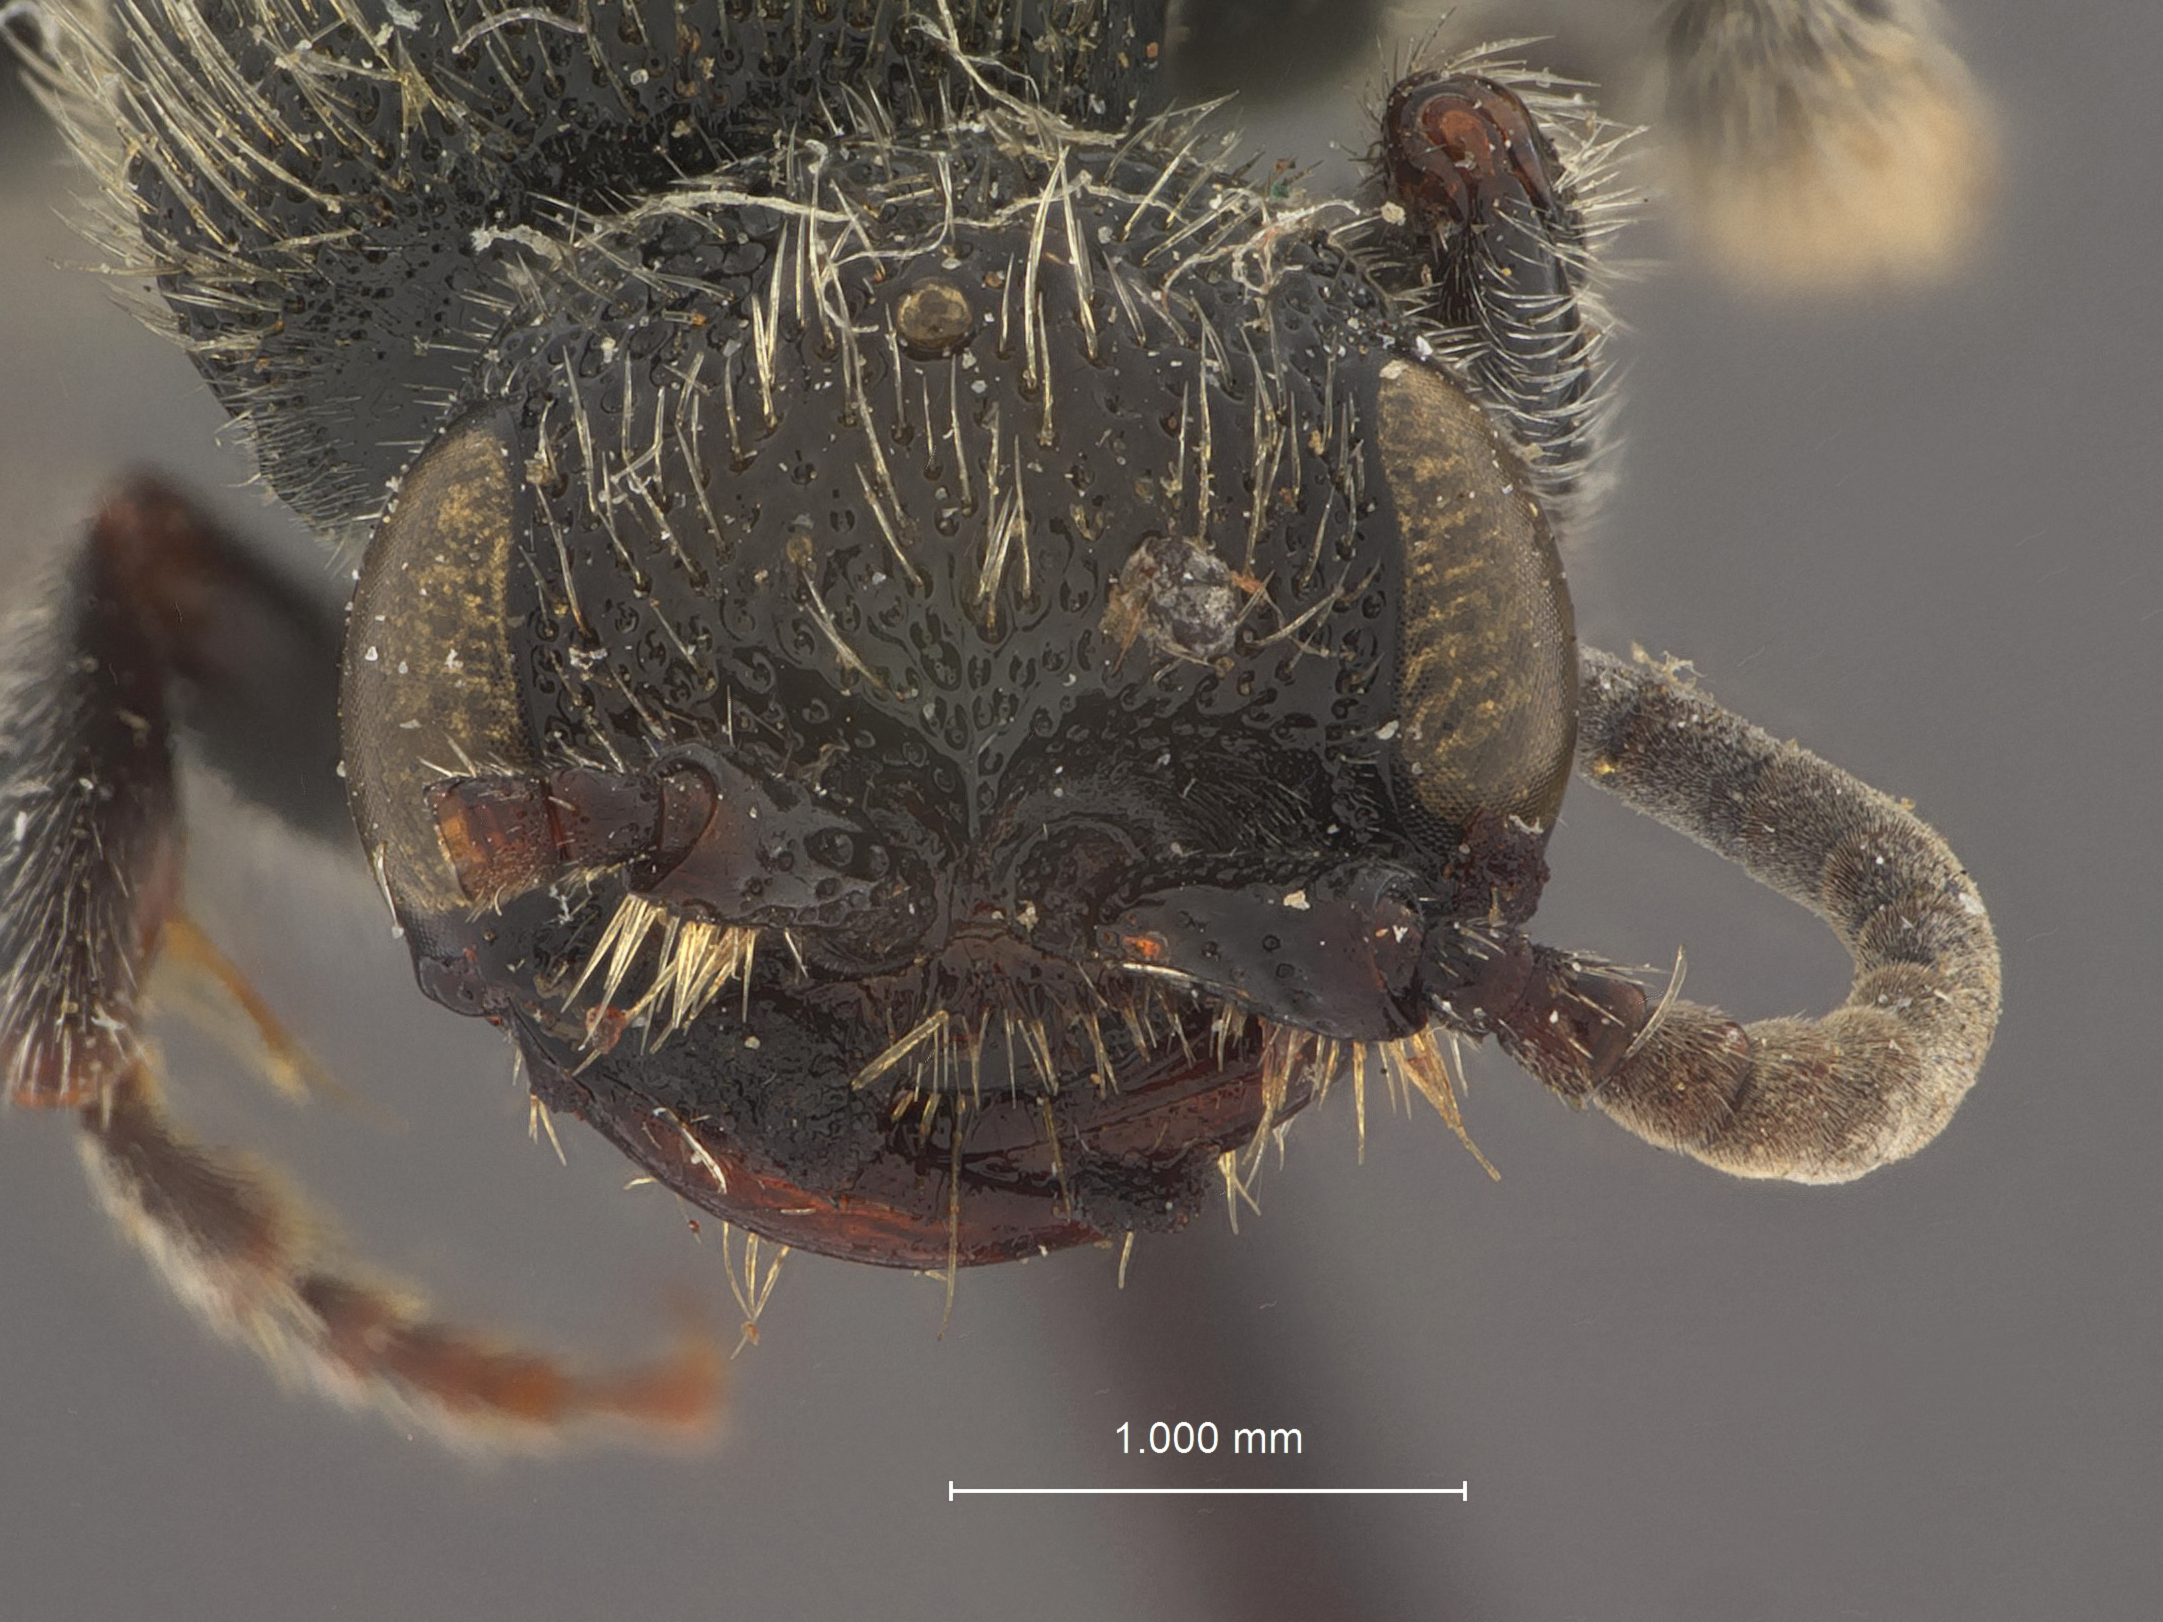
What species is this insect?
Neotiphia cristata
